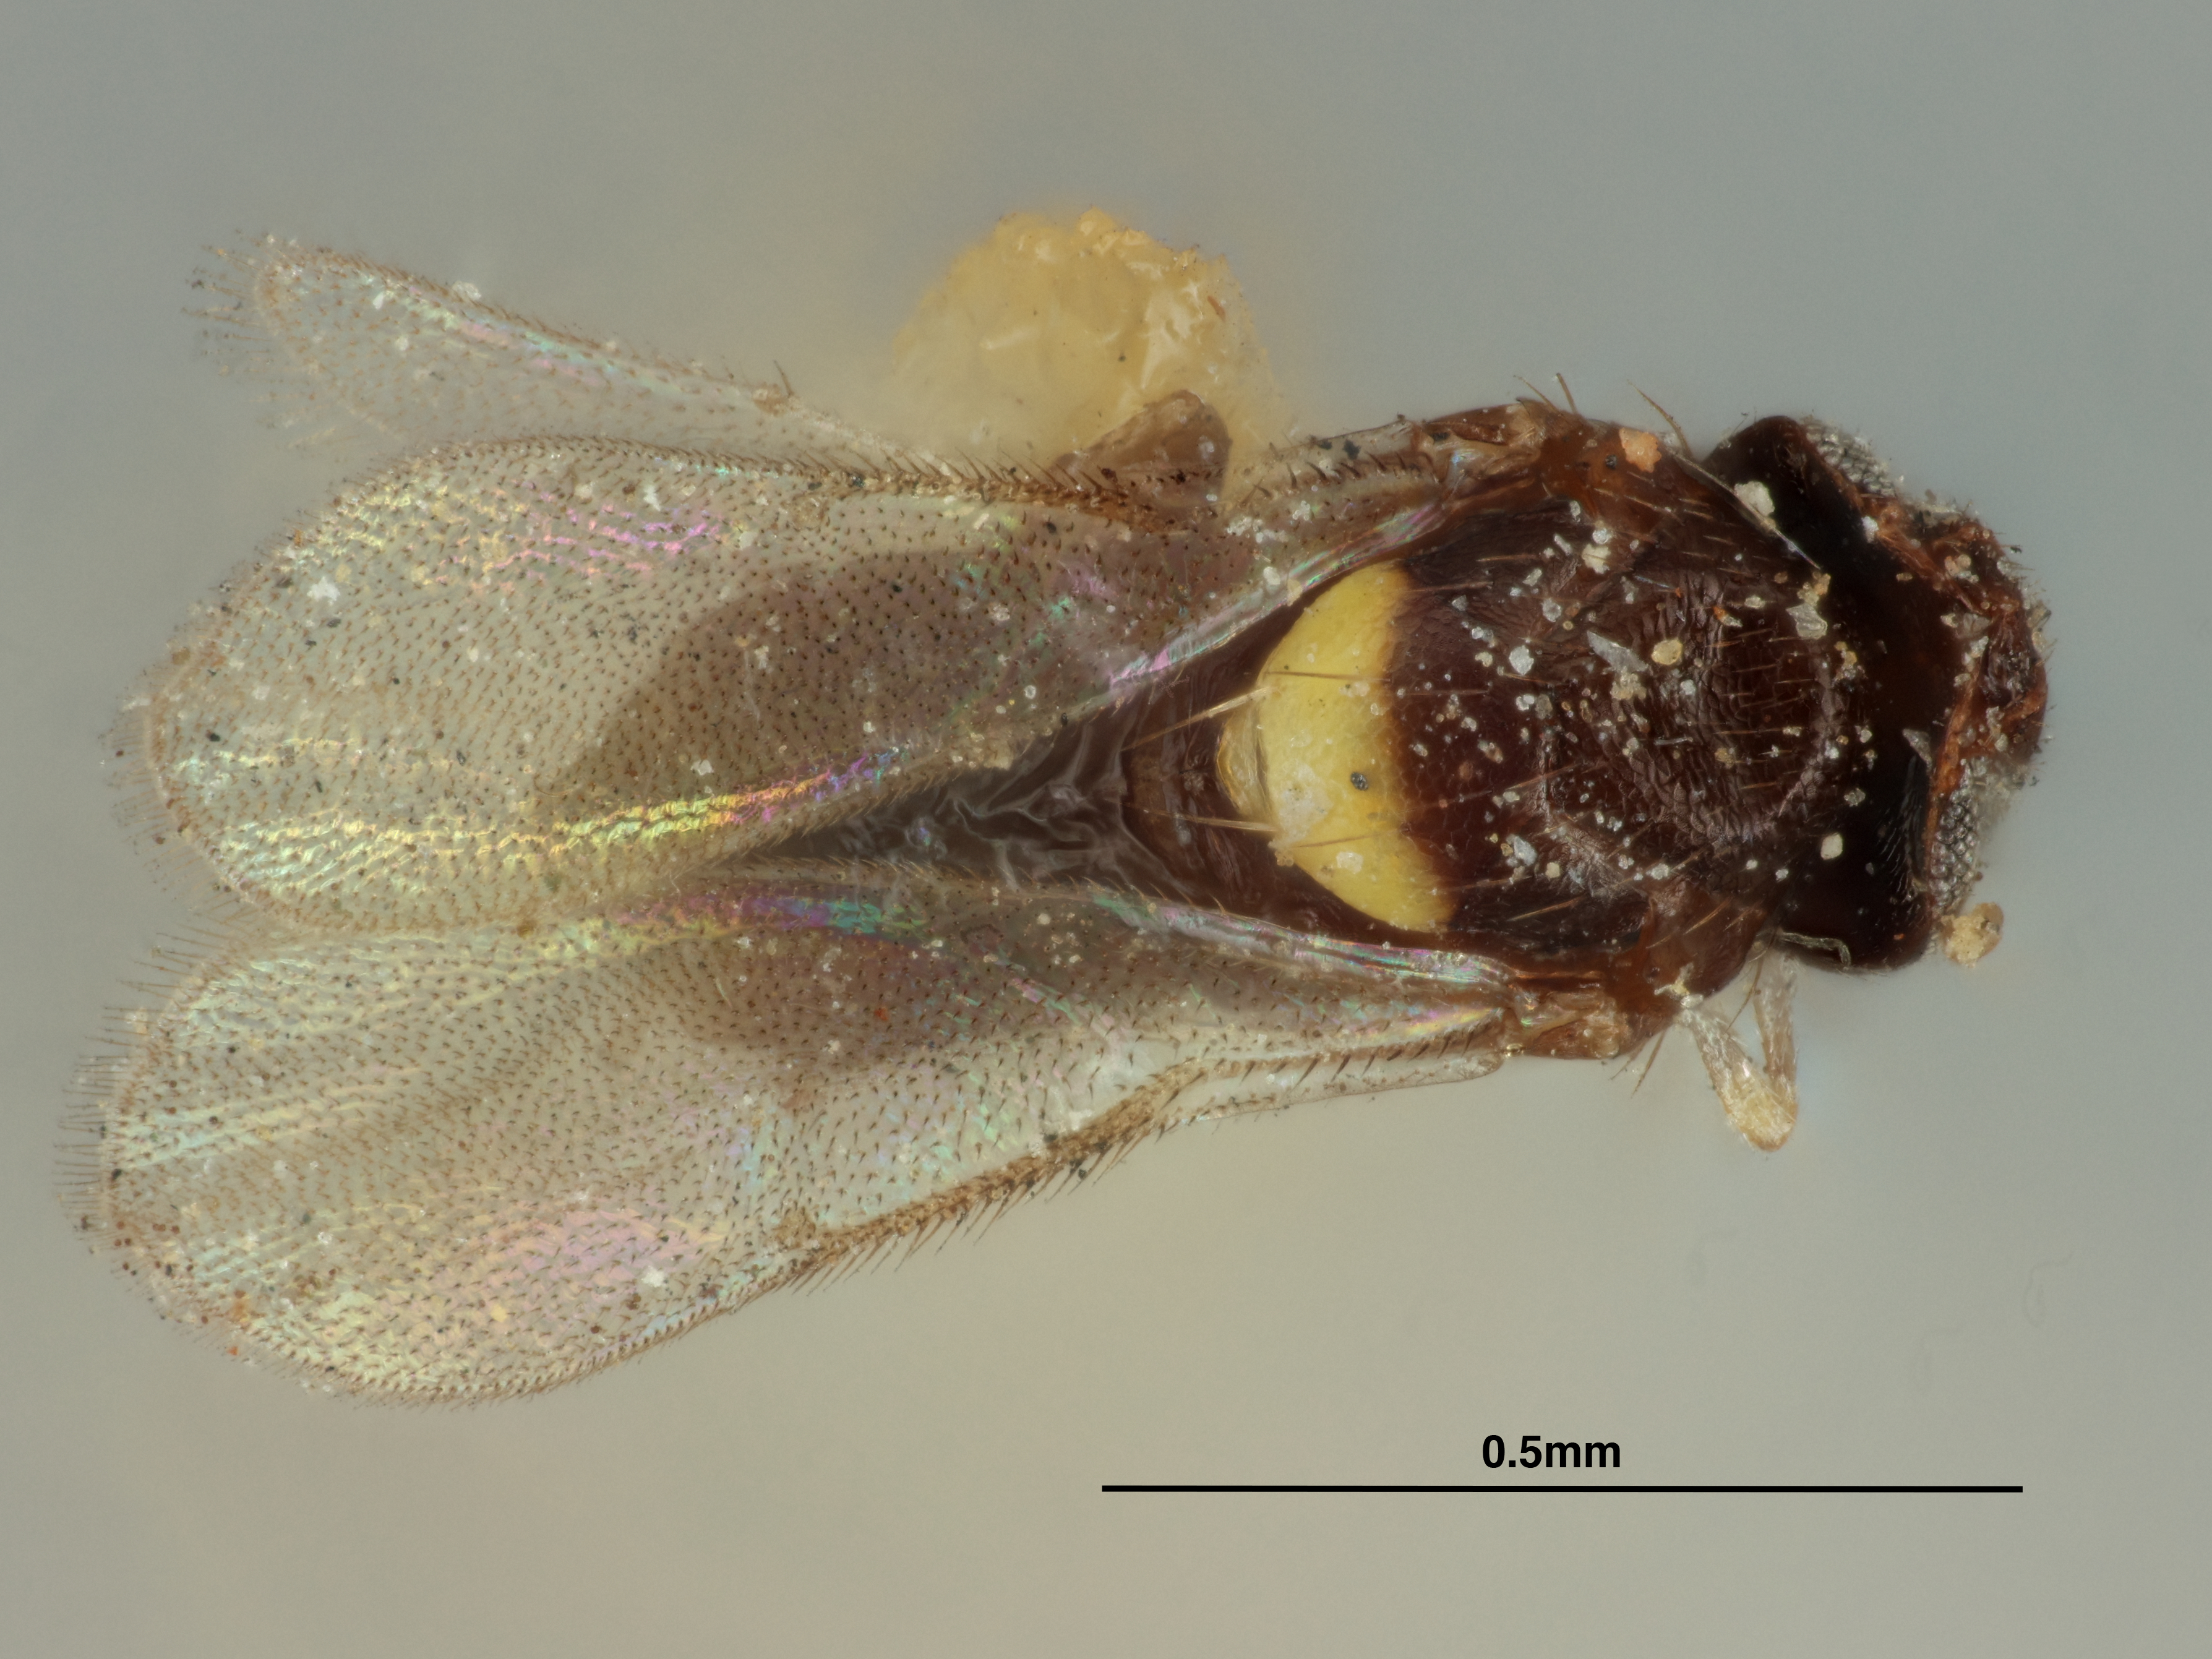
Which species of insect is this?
Coccophagus cognatus
